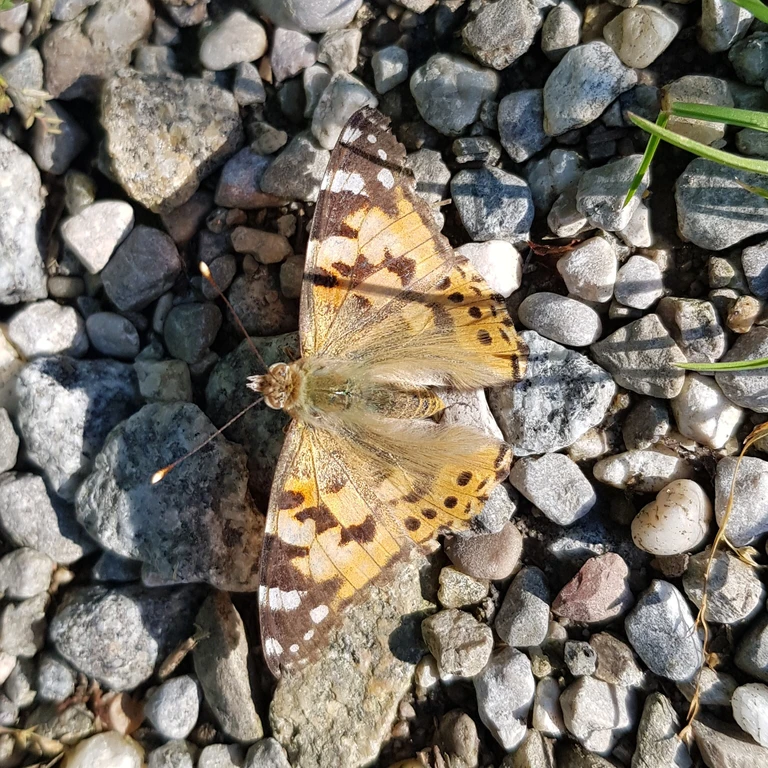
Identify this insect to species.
Vanessa cardui
